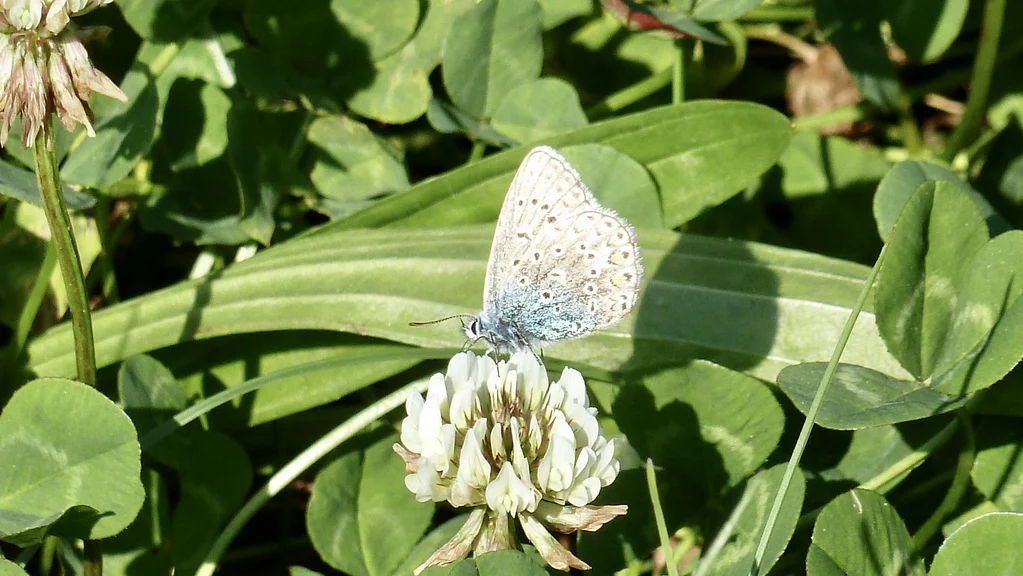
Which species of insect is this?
Polyommatus icarus
